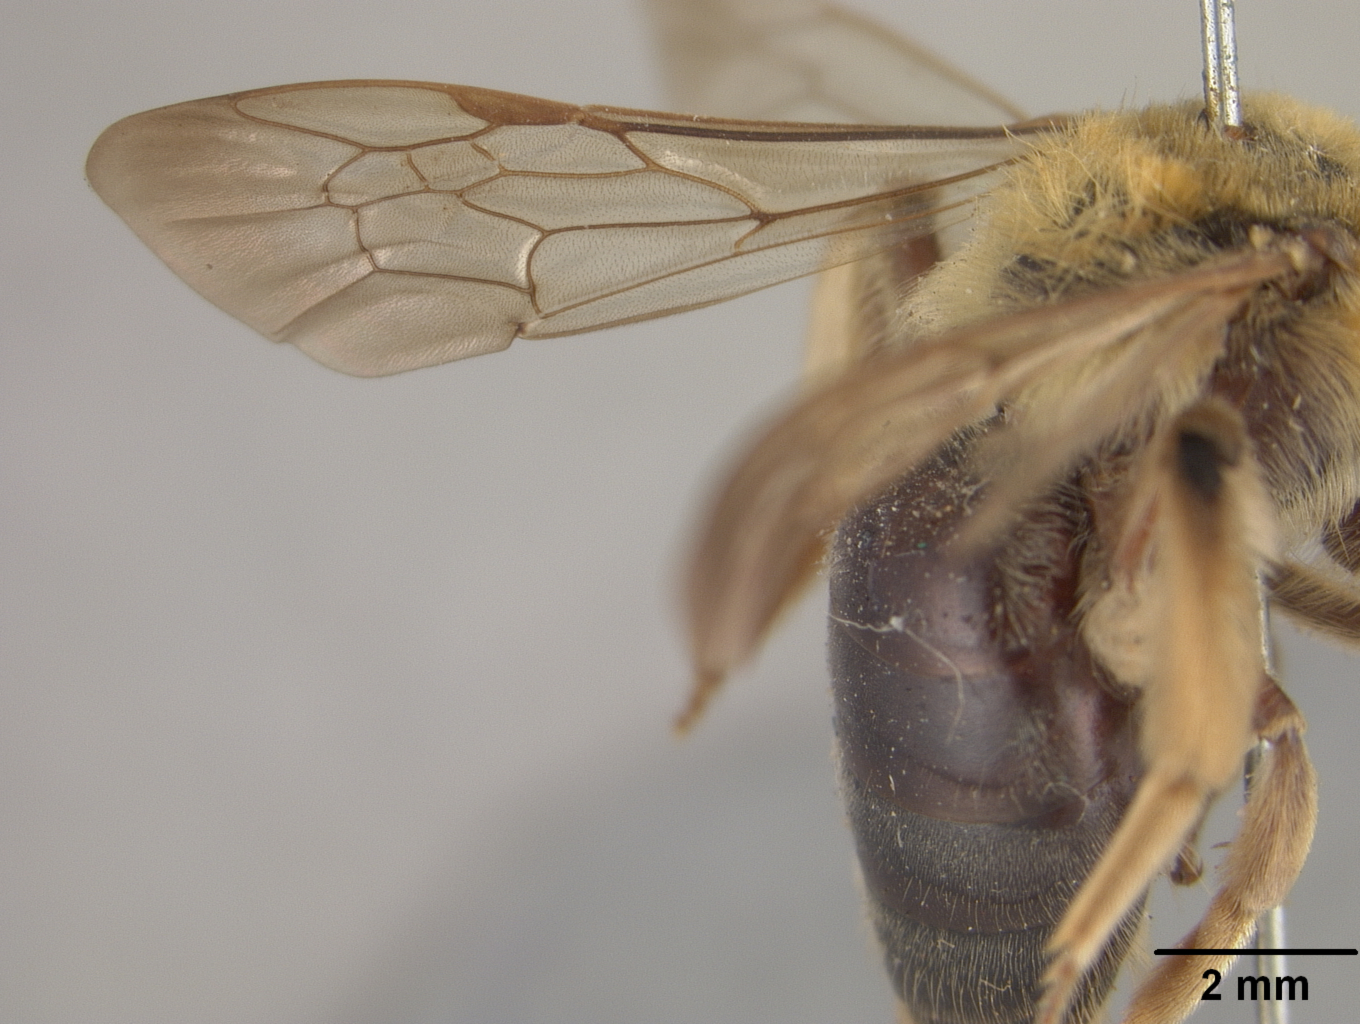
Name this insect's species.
Andrena belfragei
